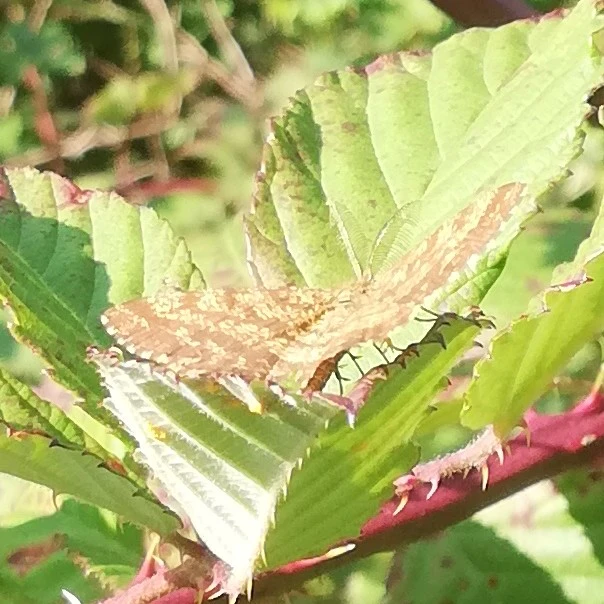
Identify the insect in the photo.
Ematurga atomaria
